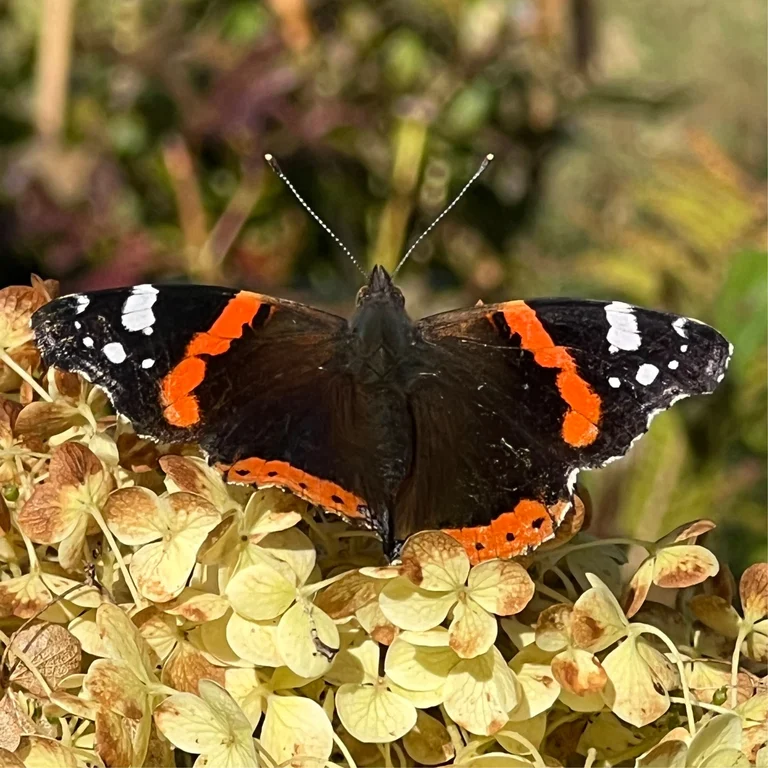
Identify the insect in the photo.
Vanessa atalanta
